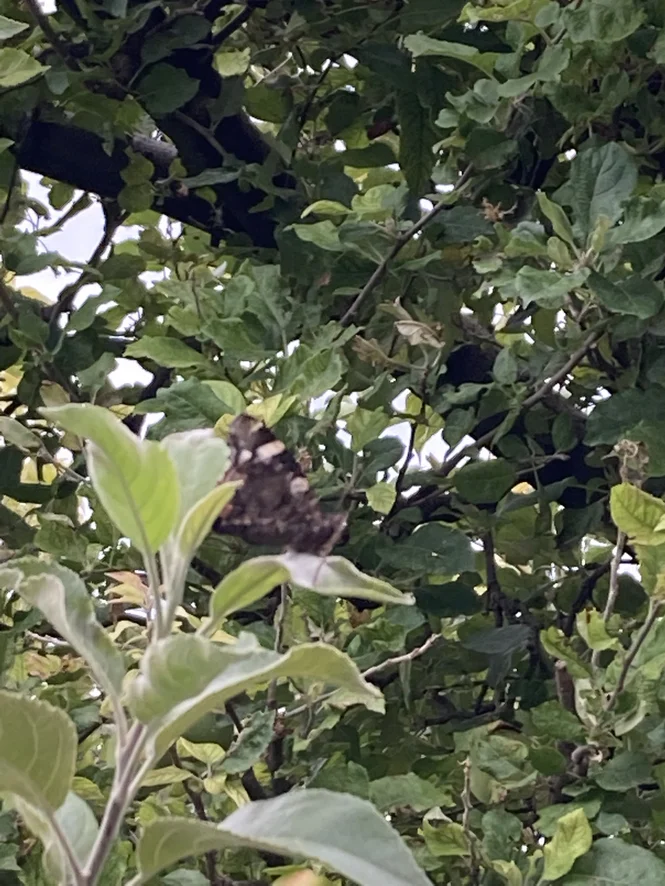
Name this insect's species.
Vanessa atalanta
